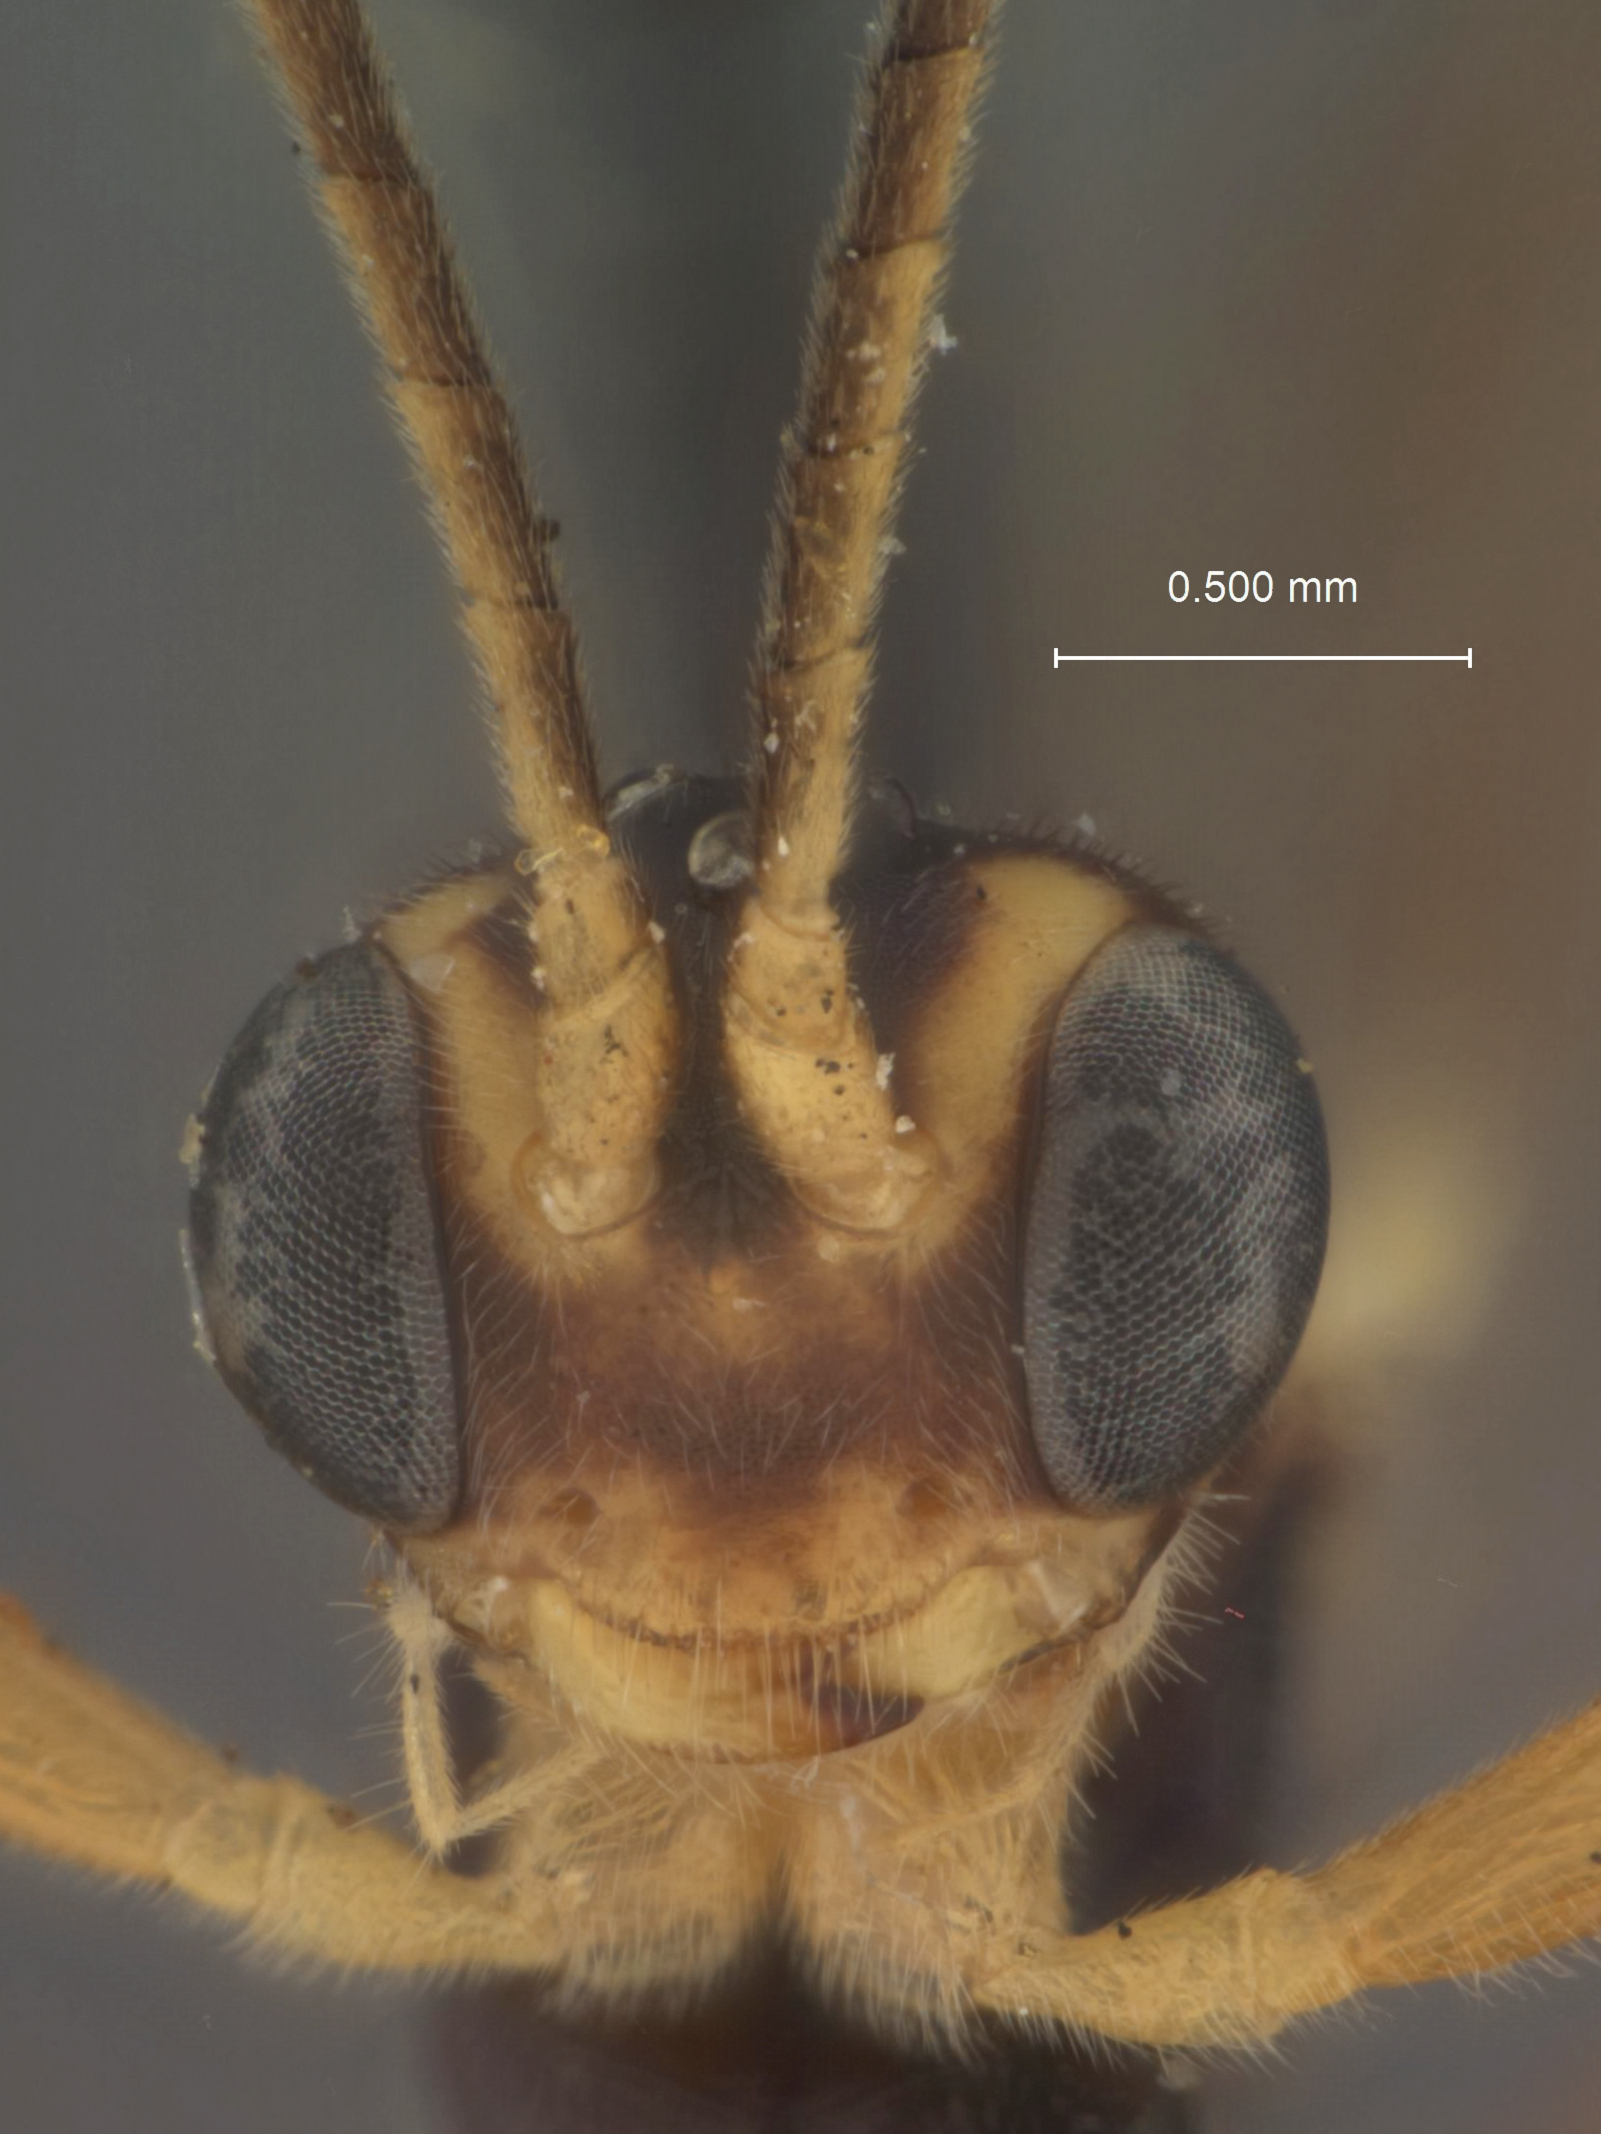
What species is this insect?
Lathrolestes metalli
